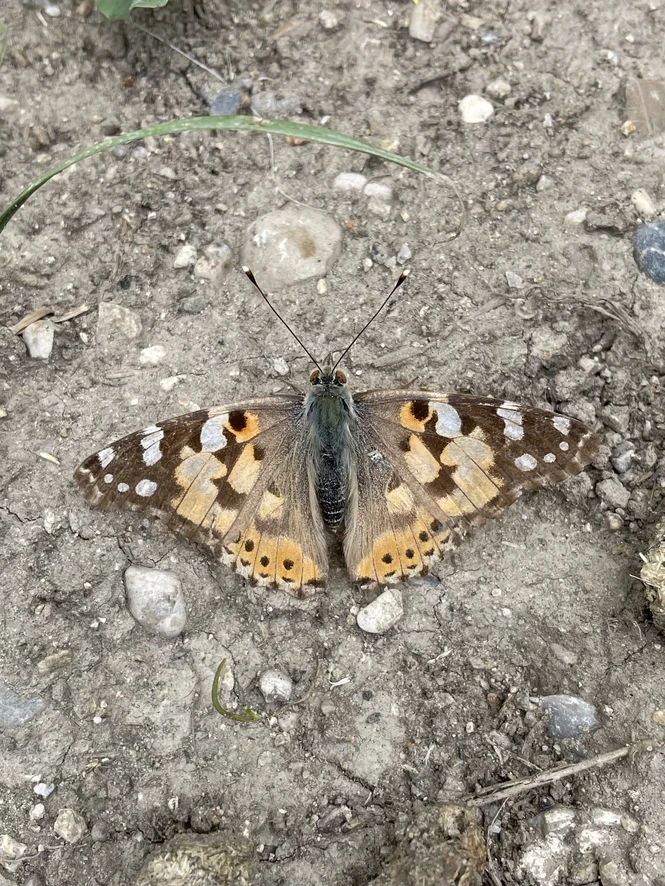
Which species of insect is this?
Vanessa cardui
